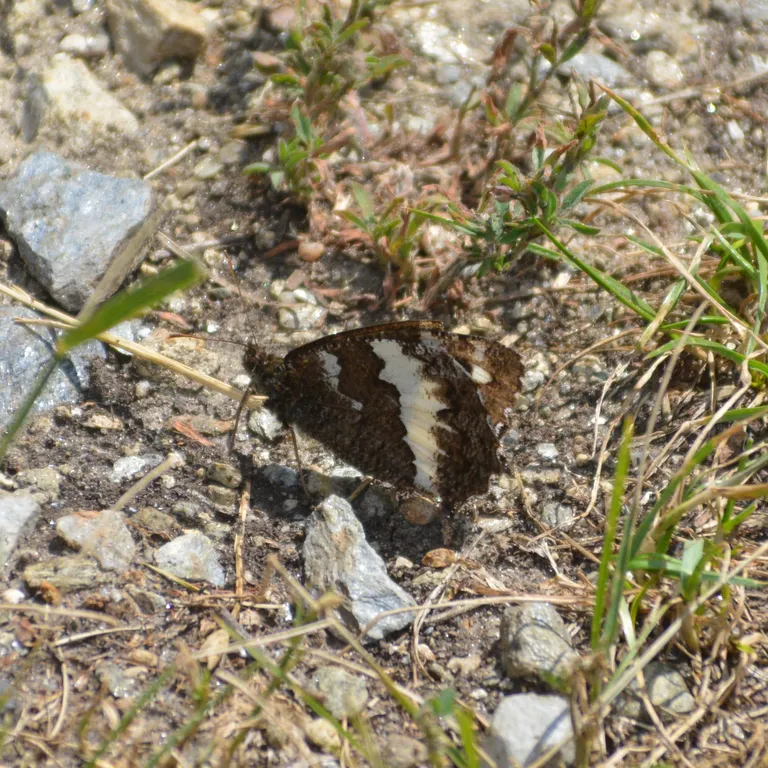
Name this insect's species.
Brintesia circe
